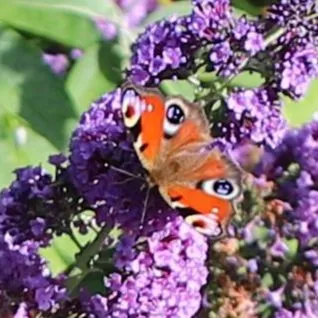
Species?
Aglais io
